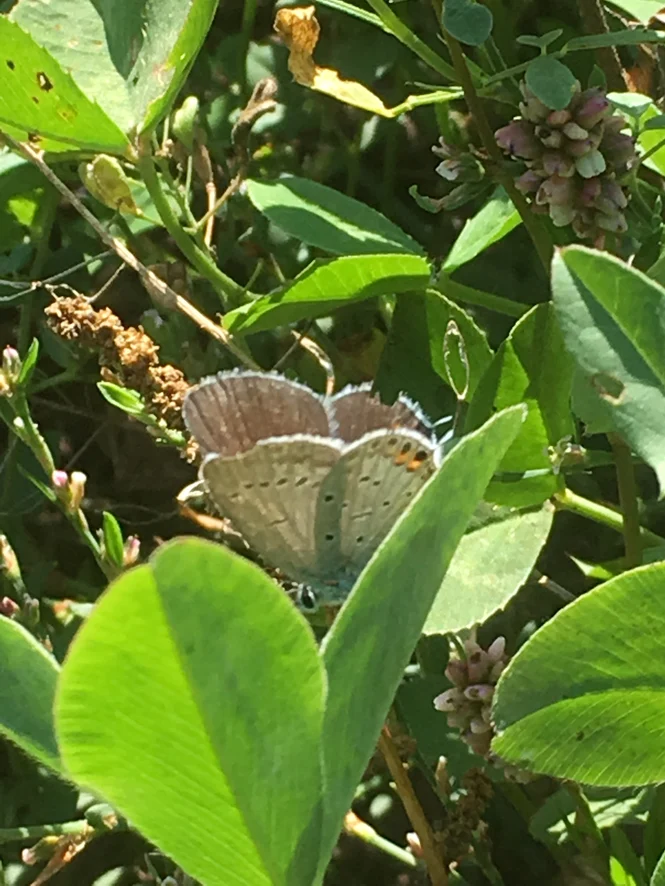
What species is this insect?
Cupido argiades (also Elkalyce argiades)
